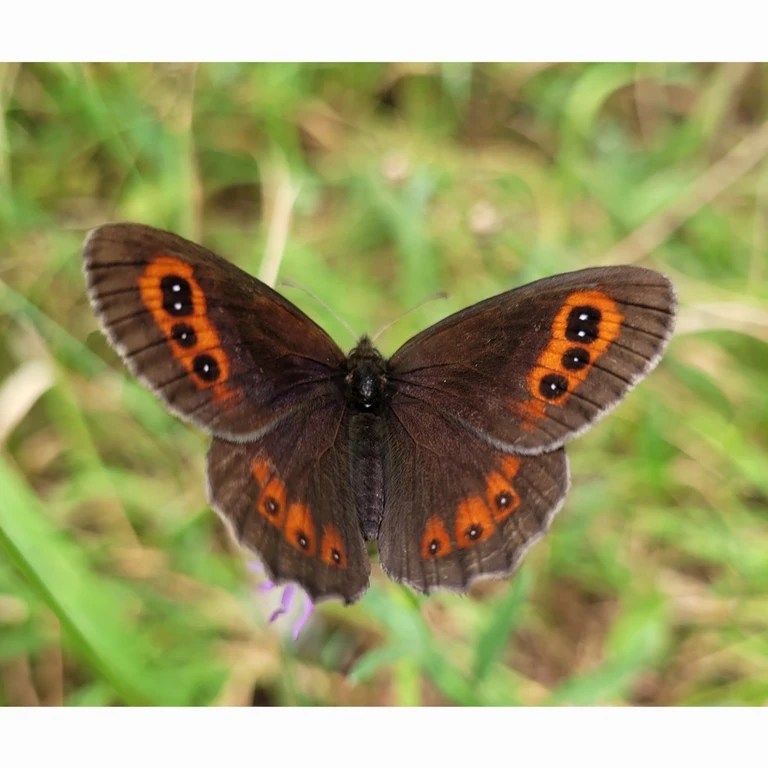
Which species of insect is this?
Erebia aethiops
